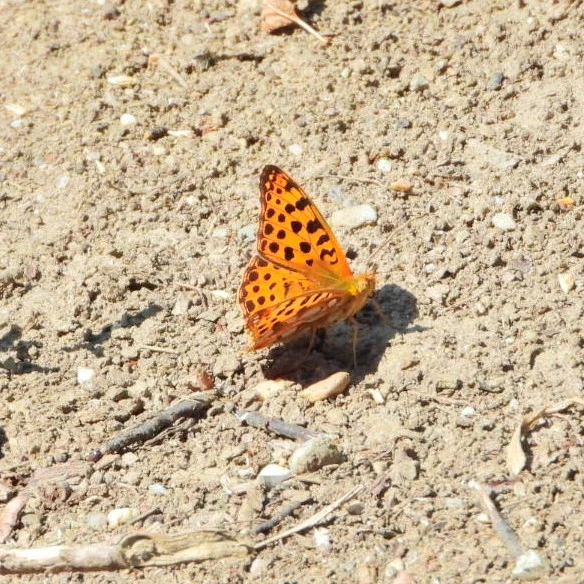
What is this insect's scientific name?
Issoria lathonia
